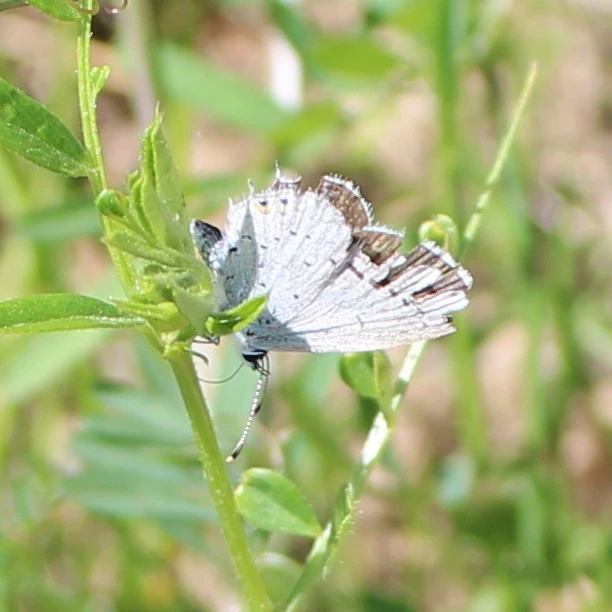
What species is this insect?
Cupido argiades (also Elkalyce argiades)
